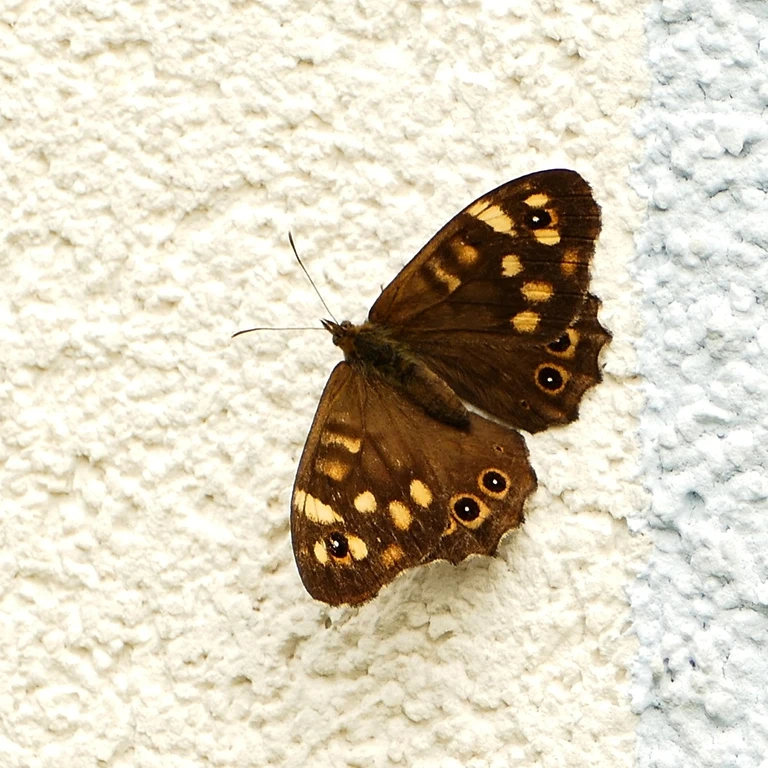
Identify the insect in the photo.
Pararge aegeria
